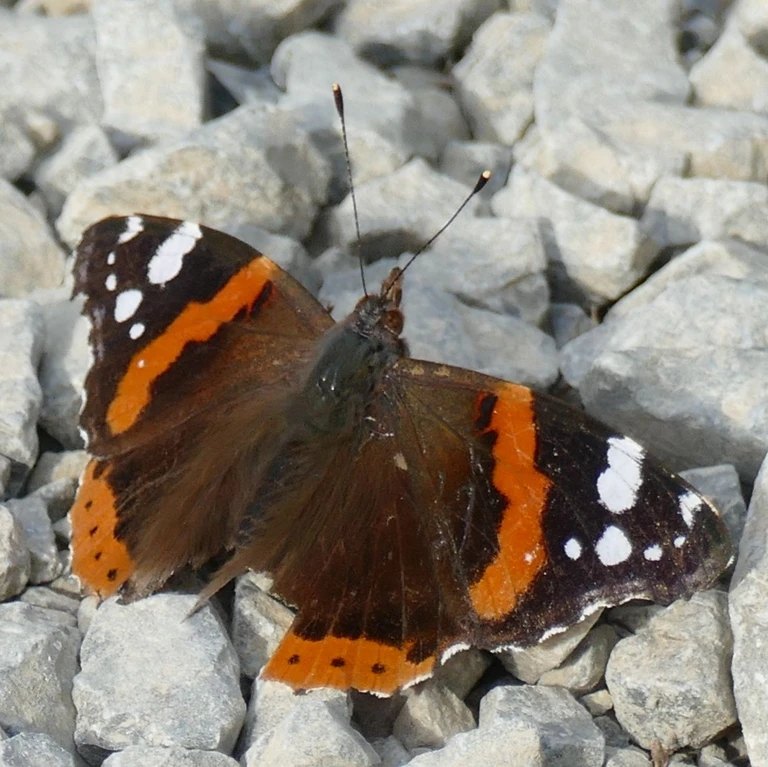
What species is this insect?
Vanessa atalanta
